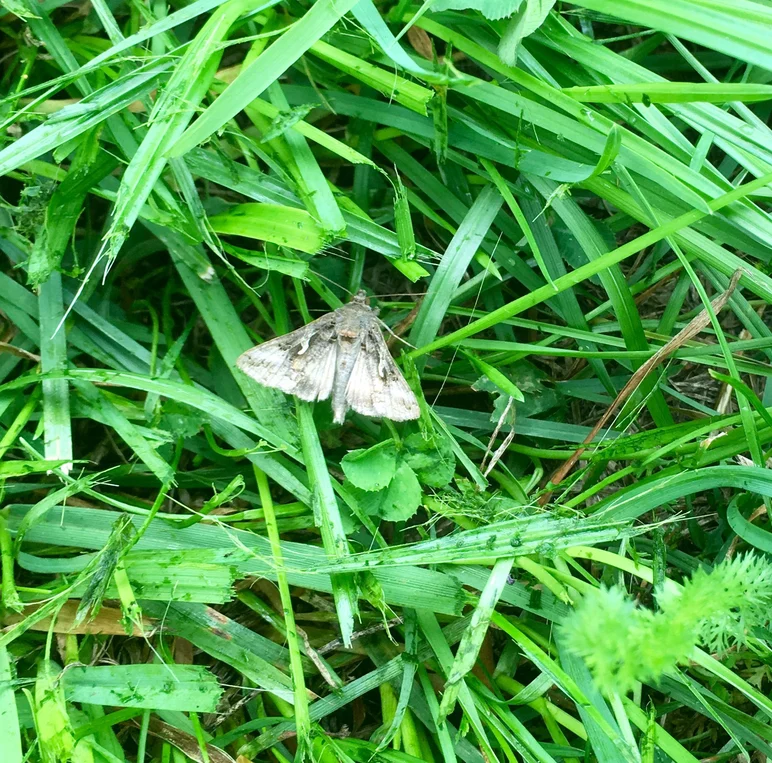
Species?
Autographa gamma
